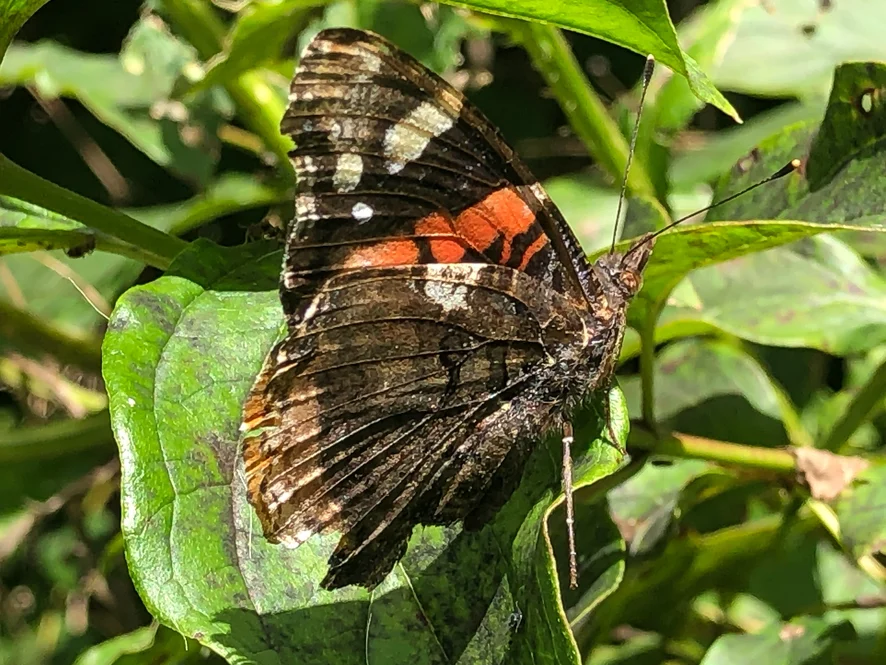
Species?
Vanessa atalanta
